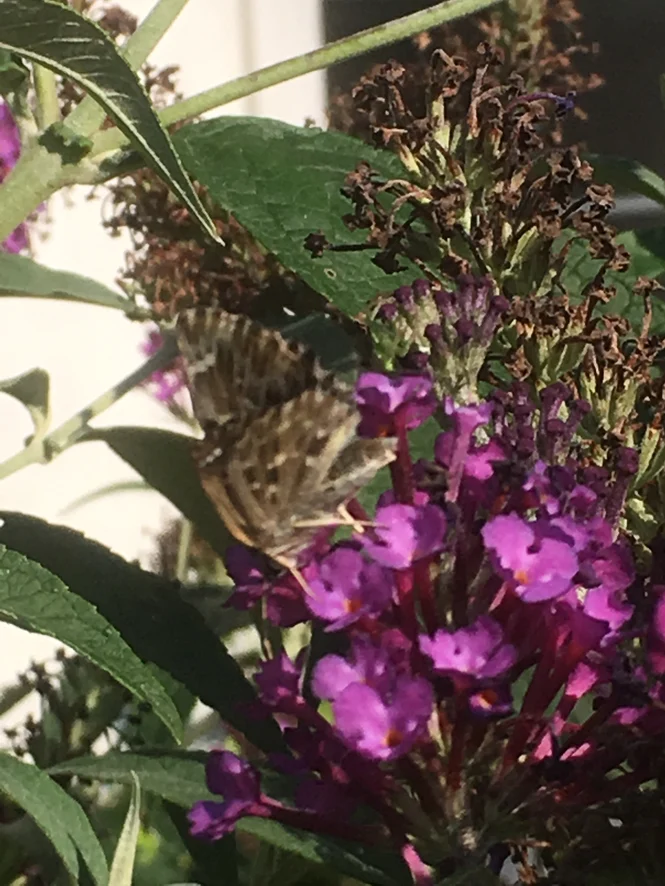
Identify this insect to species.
Carcharodus alceae
